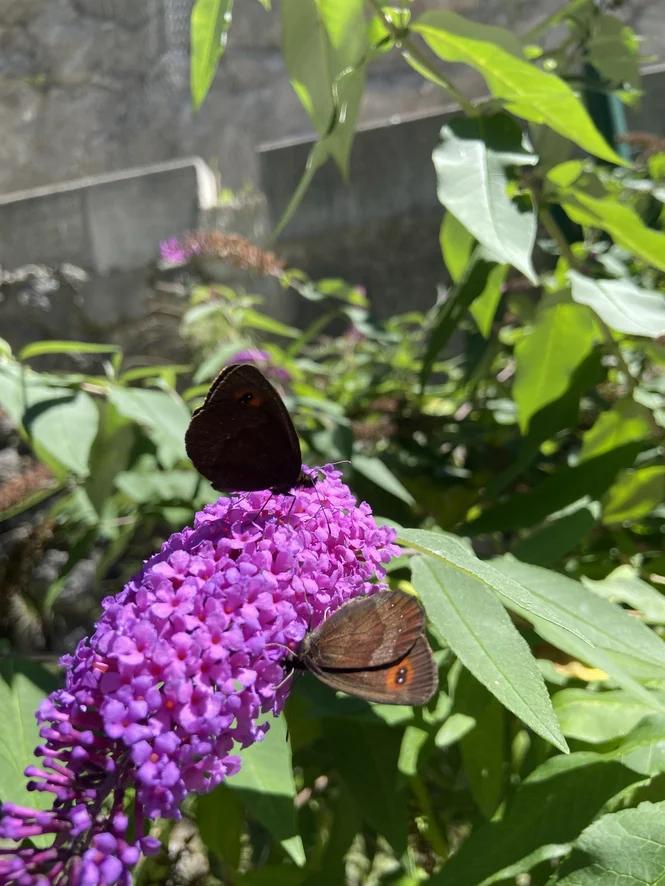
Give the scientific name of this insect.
Erebia aethiops
